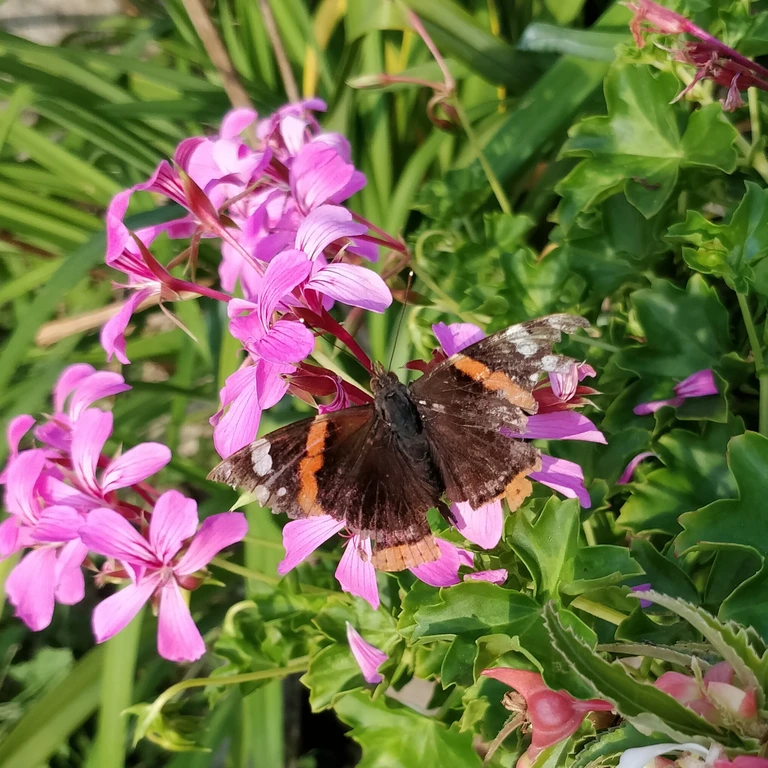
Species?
Vanessa atalanta
